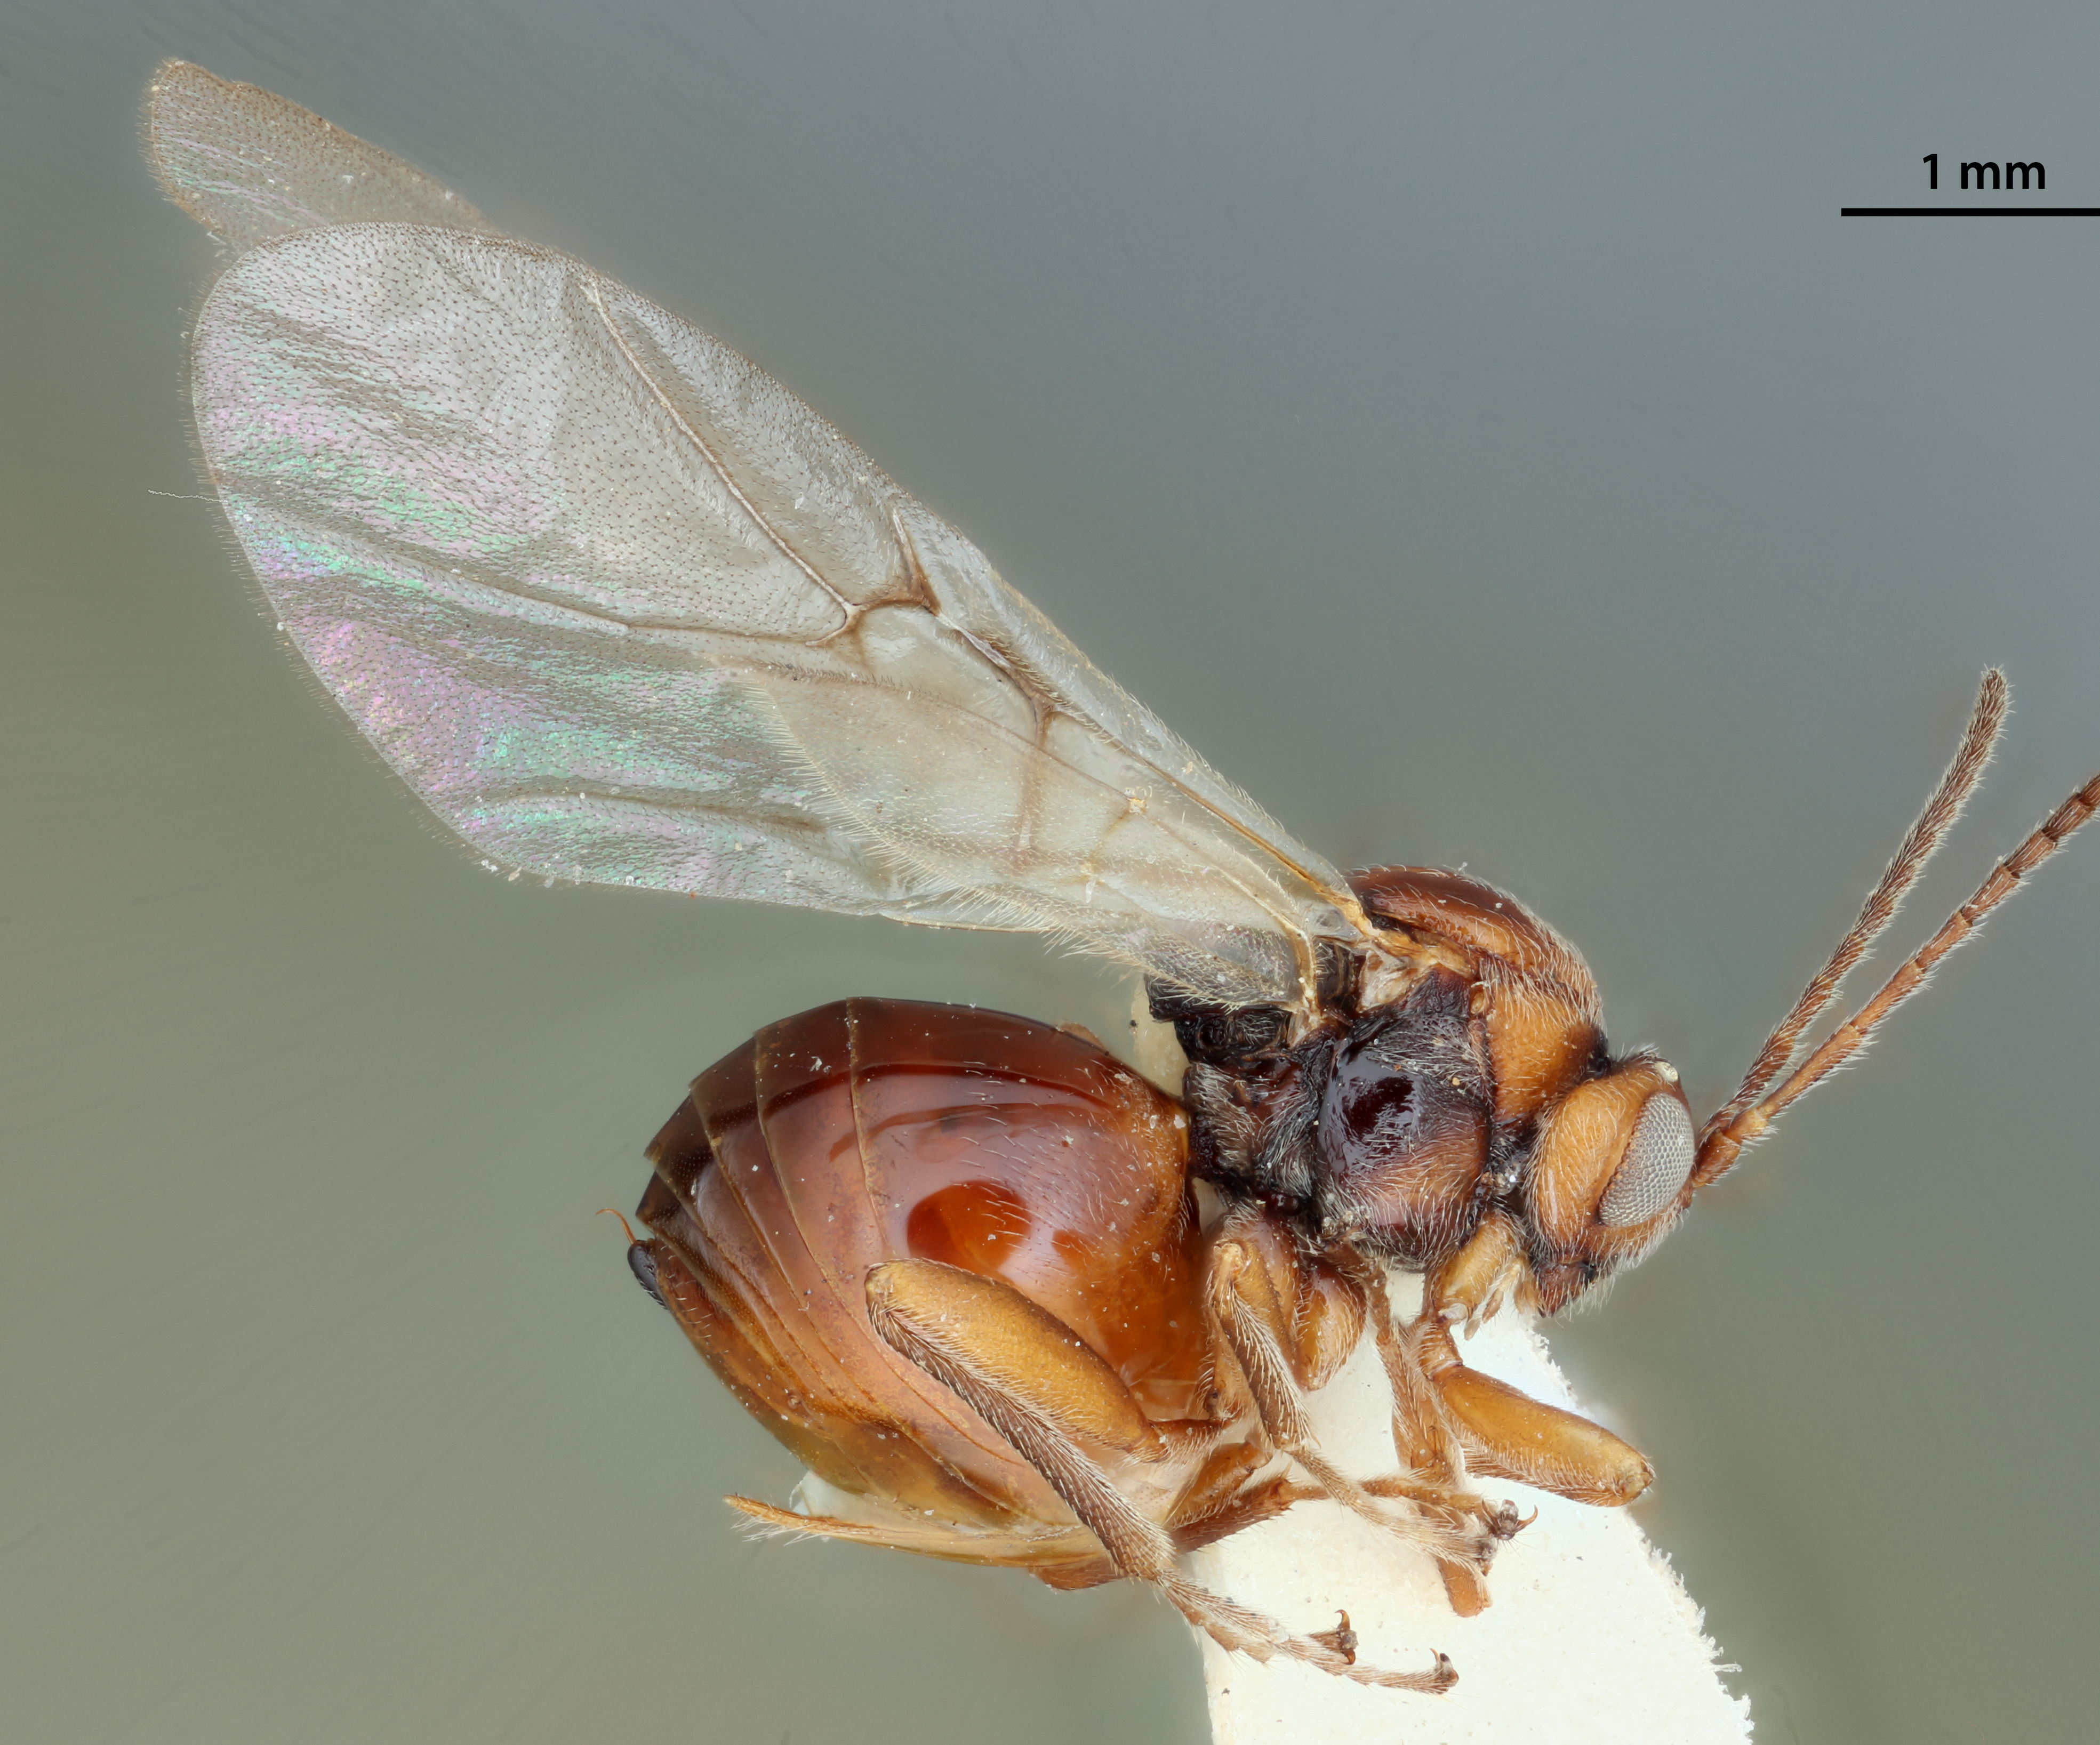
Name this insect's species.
Callirhytis furva
